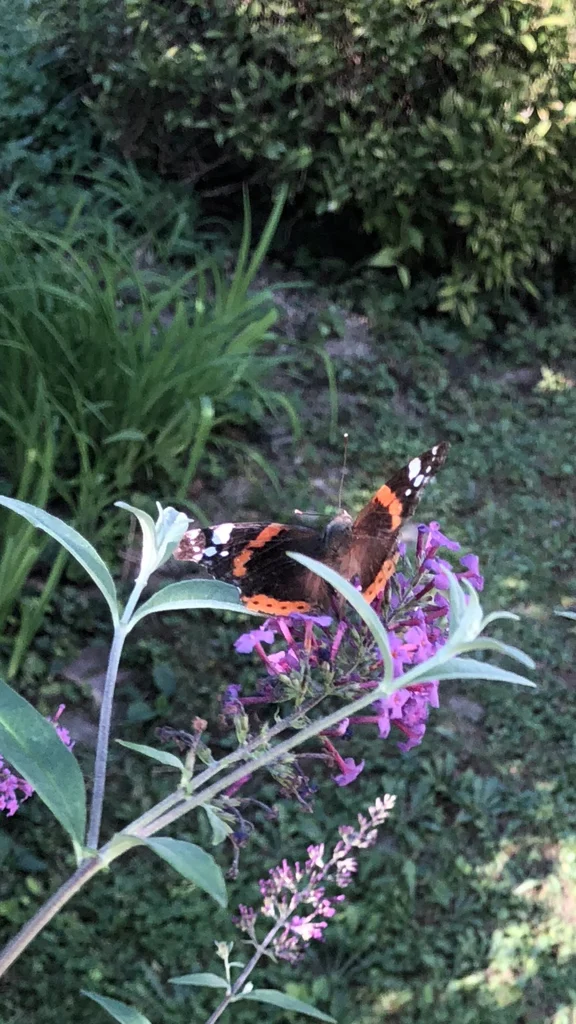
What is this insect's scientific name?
Vanessa atalanta
